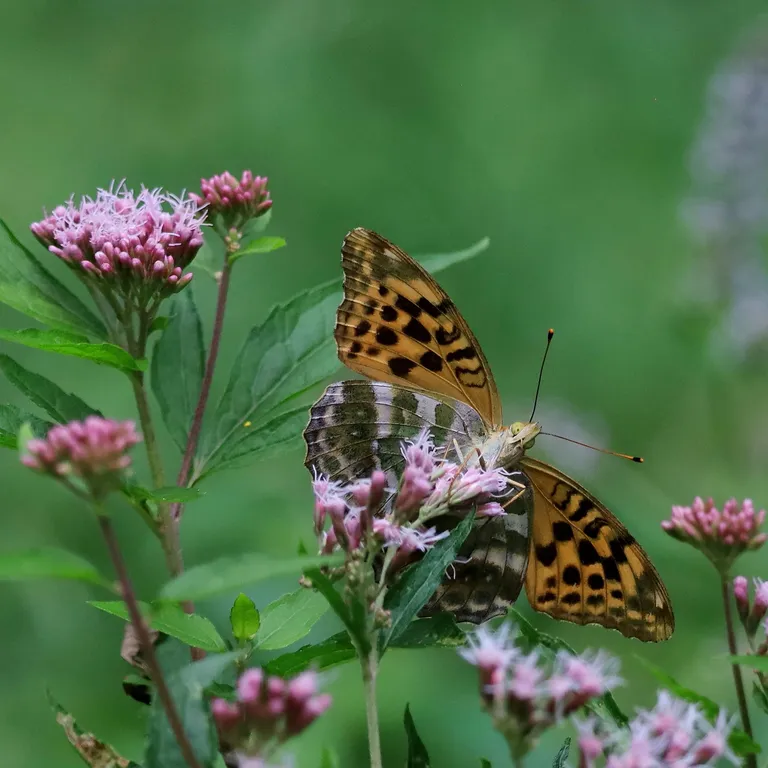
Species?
Argynnis paphia
